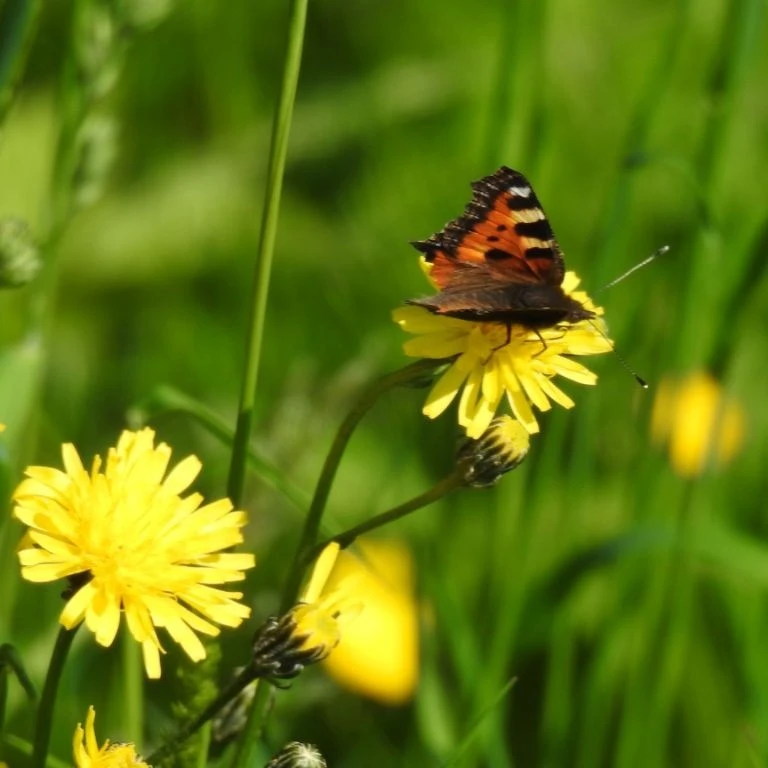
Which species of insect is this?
Aglais urticae
